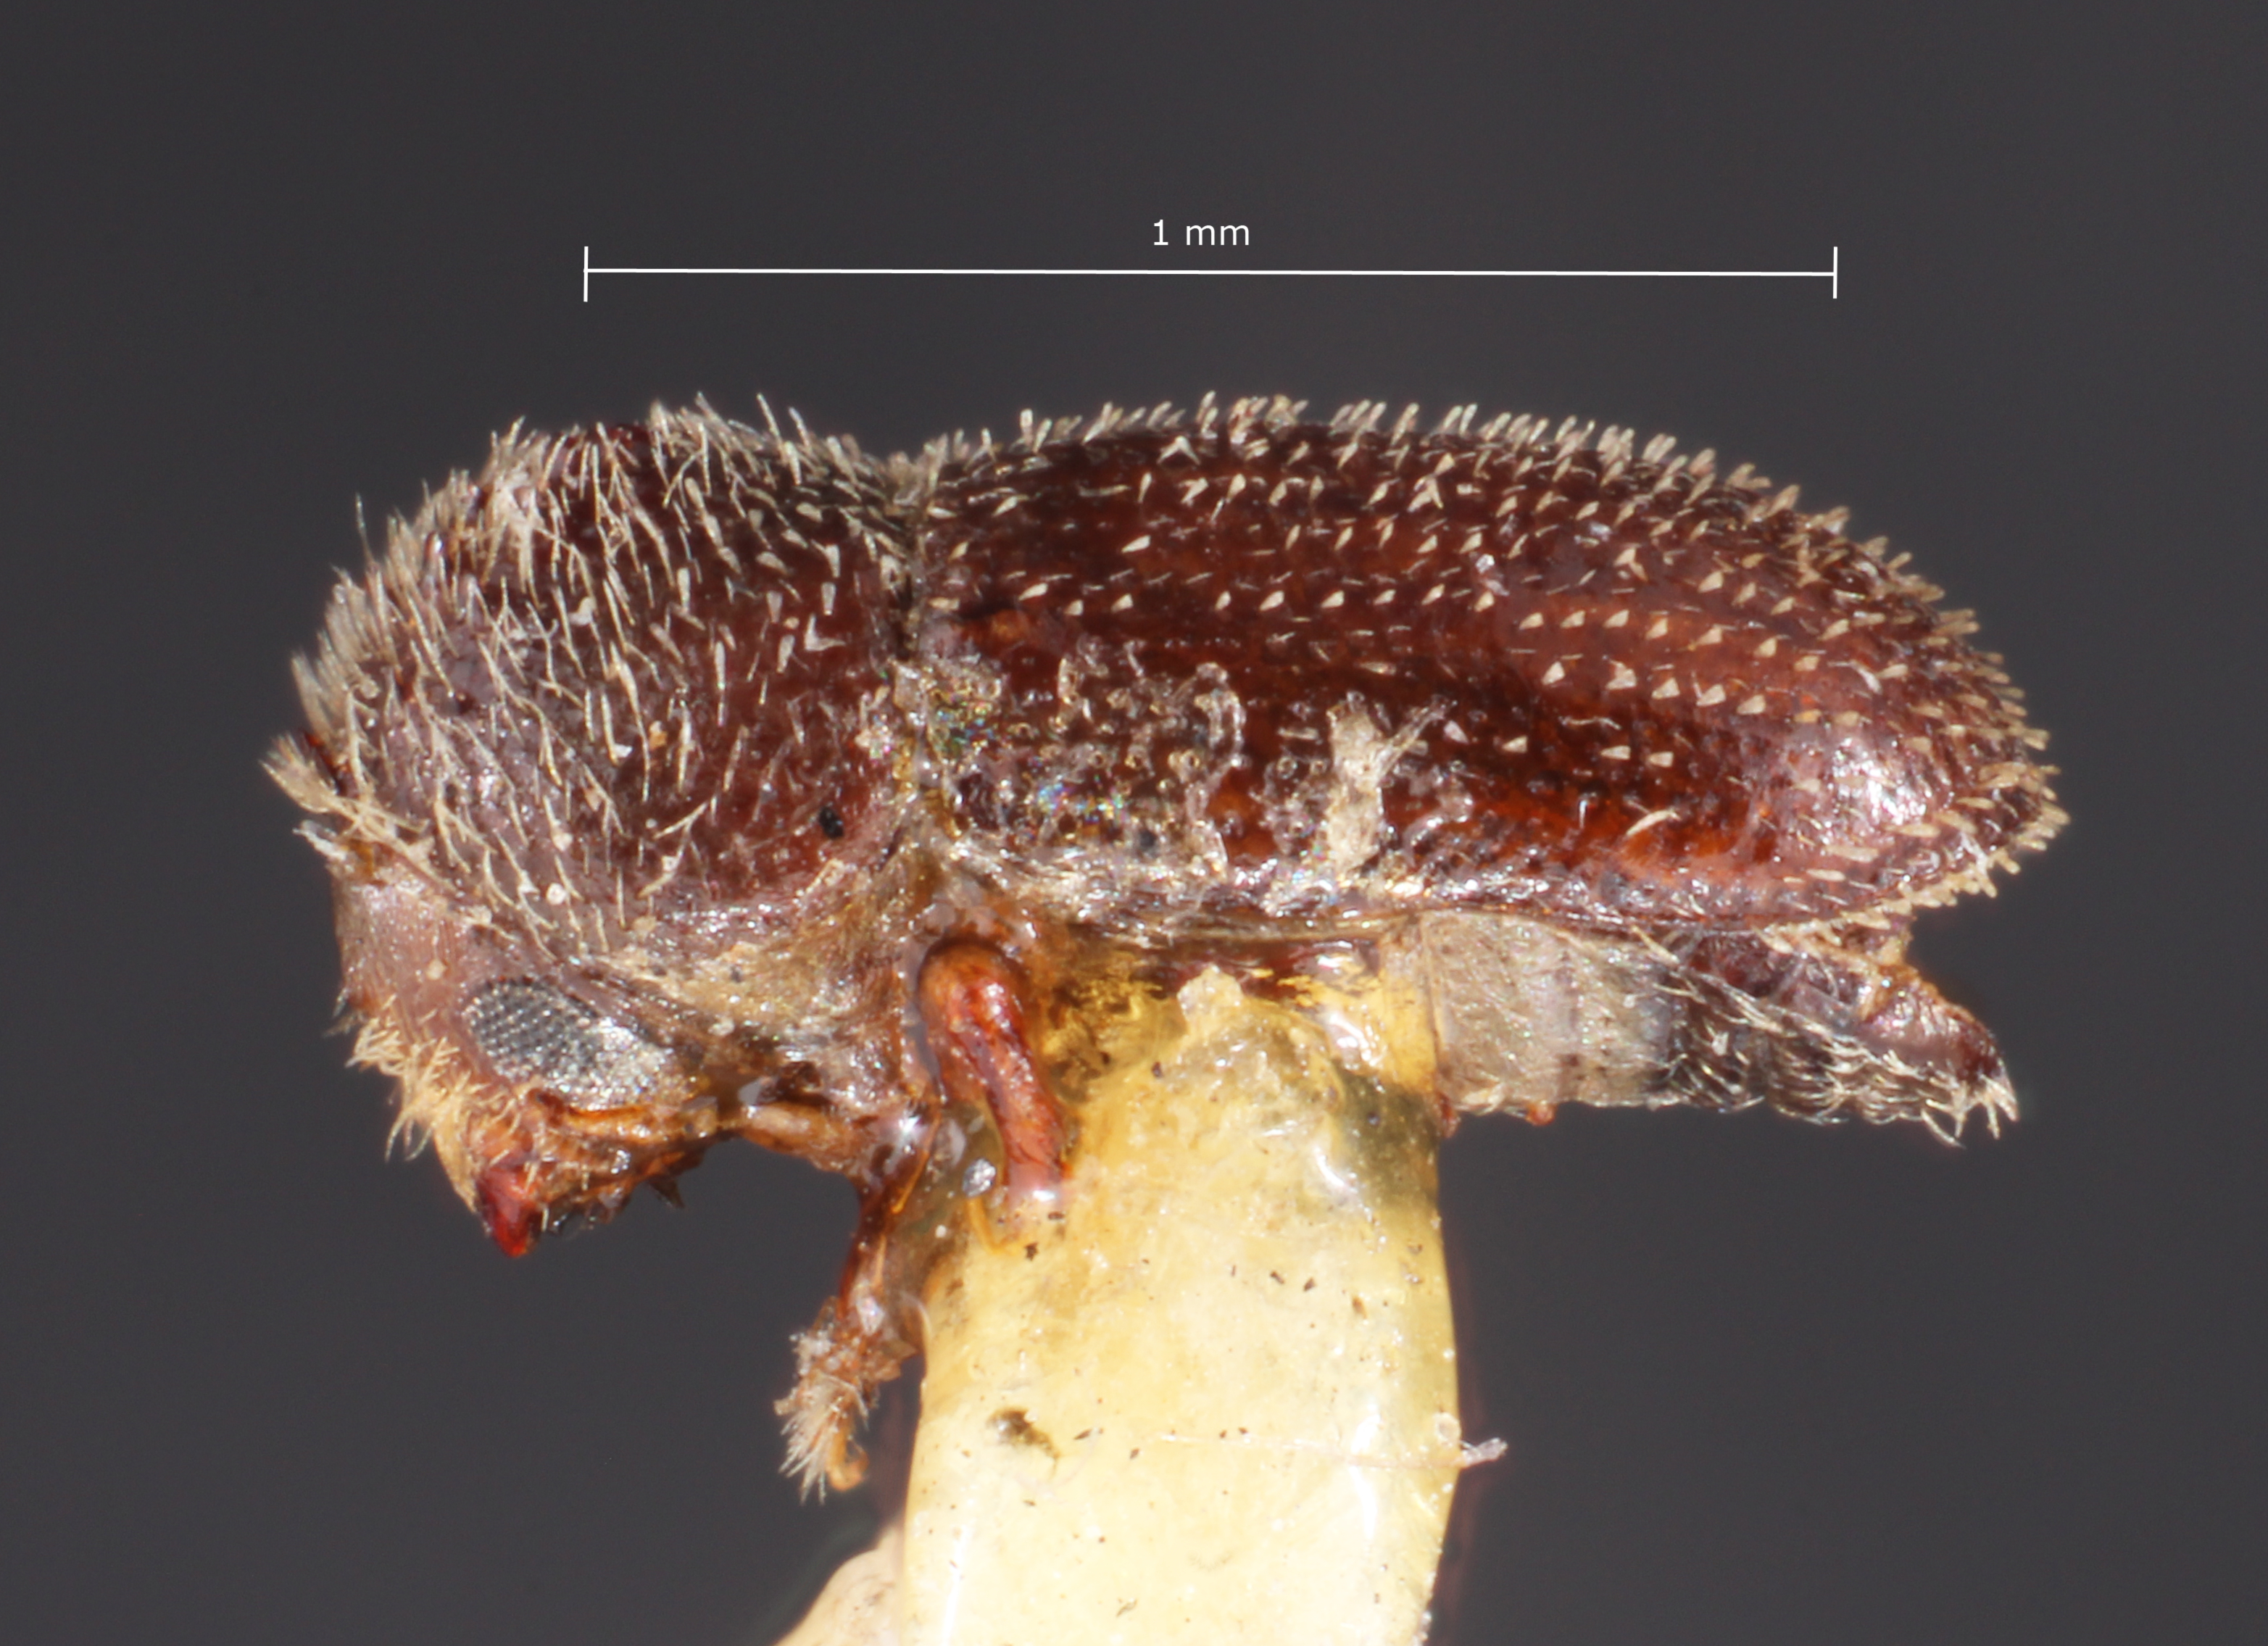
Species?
Stephanoderes africanus
